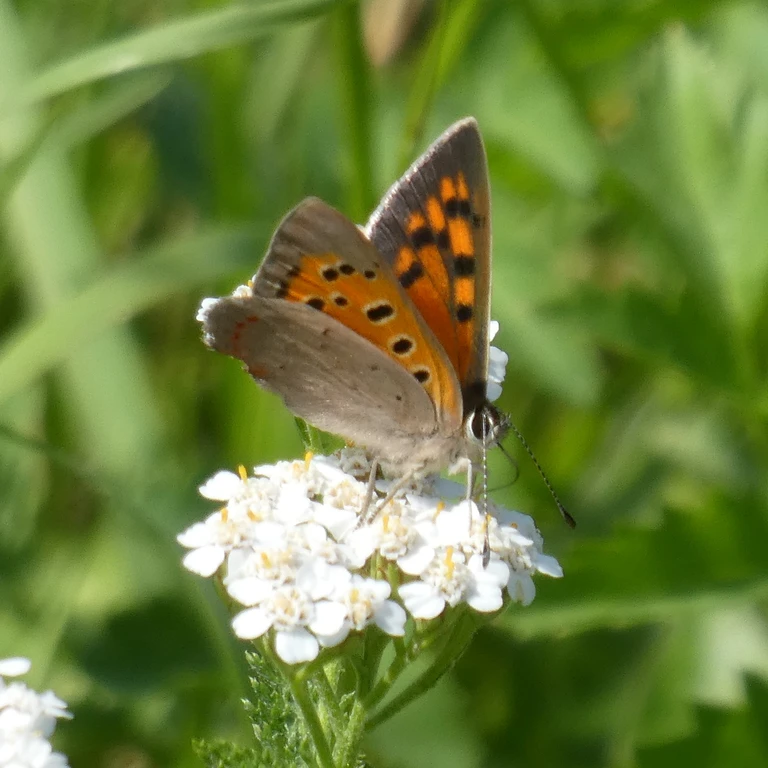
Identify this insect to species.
Lycaena phlaeas
